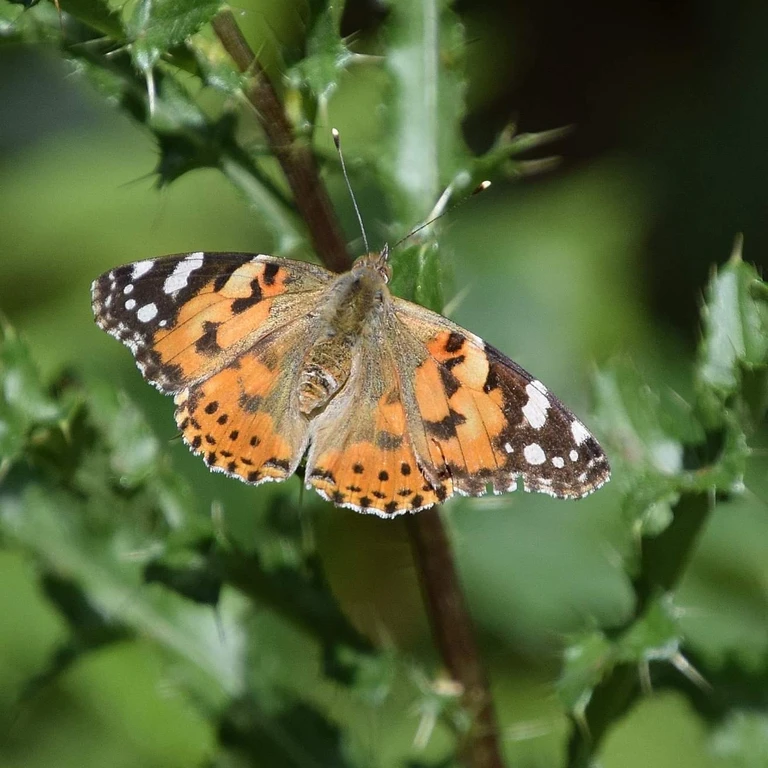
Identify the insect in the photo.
Vanessa cardui
